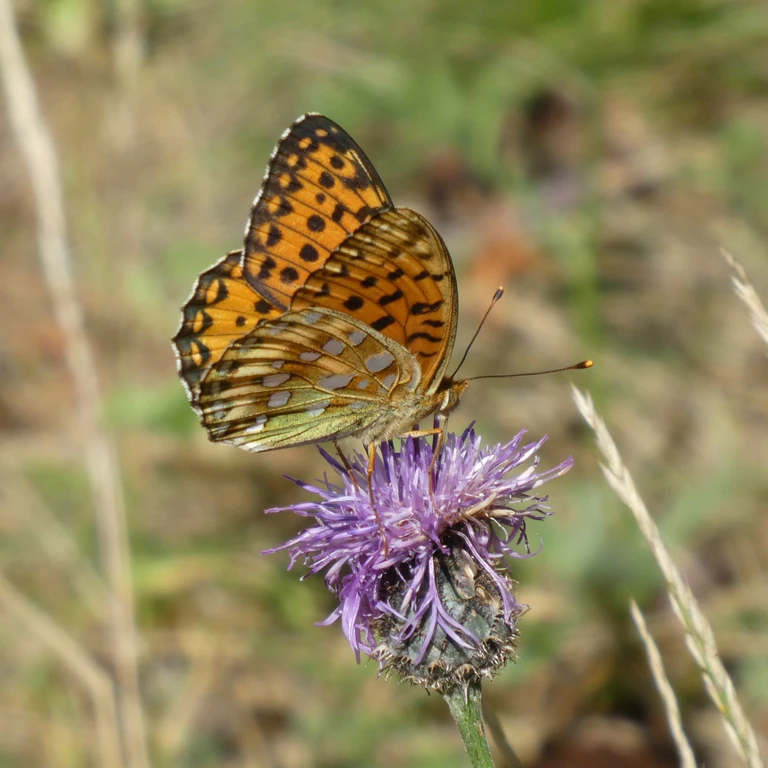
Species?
Speyeria aglaja
